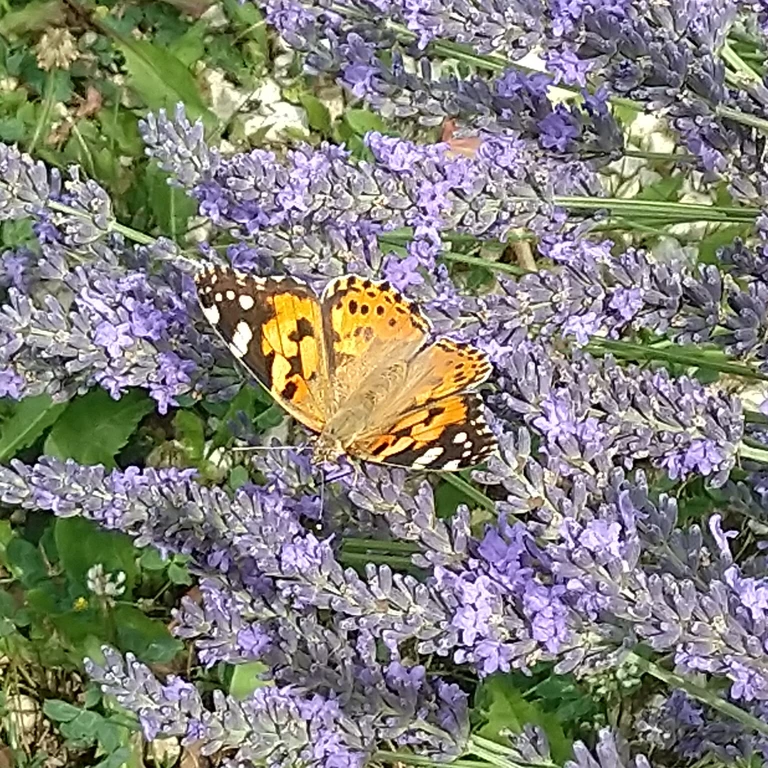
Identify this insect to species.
Vanessa cardui
